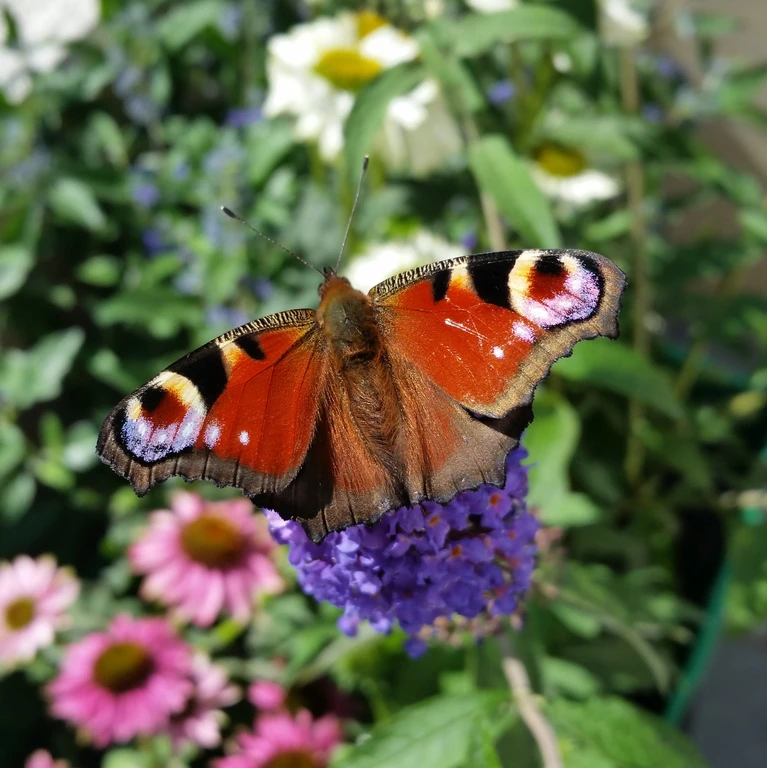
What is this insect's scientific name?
Aglais io
